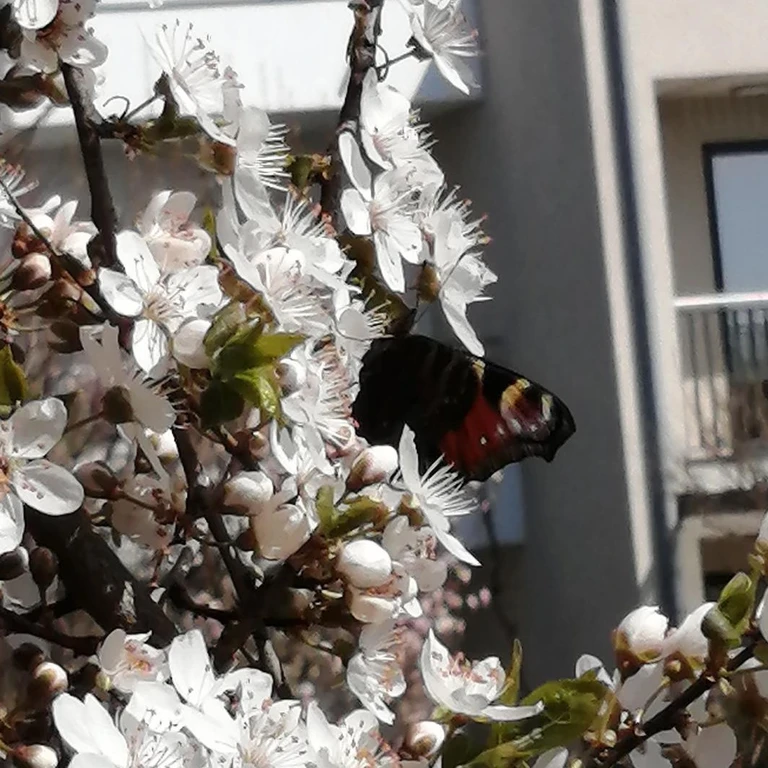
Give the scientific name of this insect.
Aglais io
